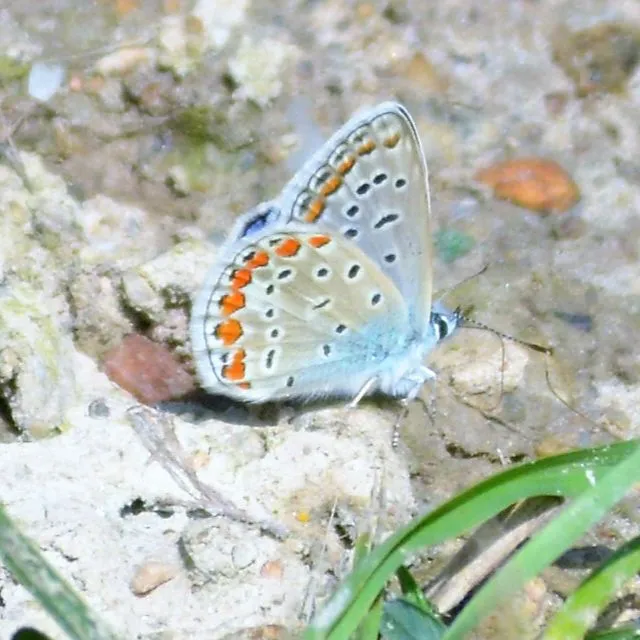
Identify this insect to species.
Polyommatus icarus
